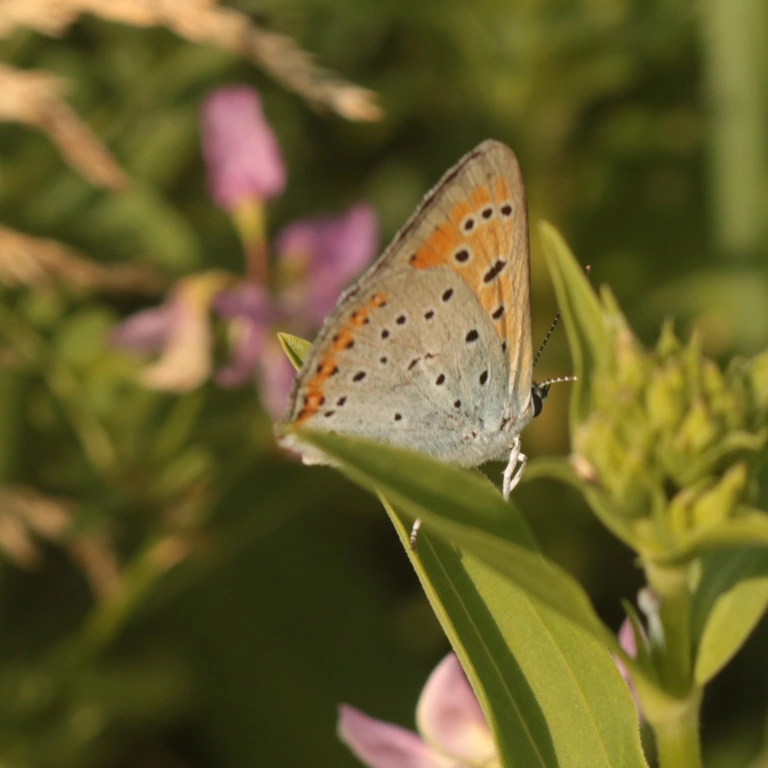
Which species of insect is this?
Lycaena dispar
